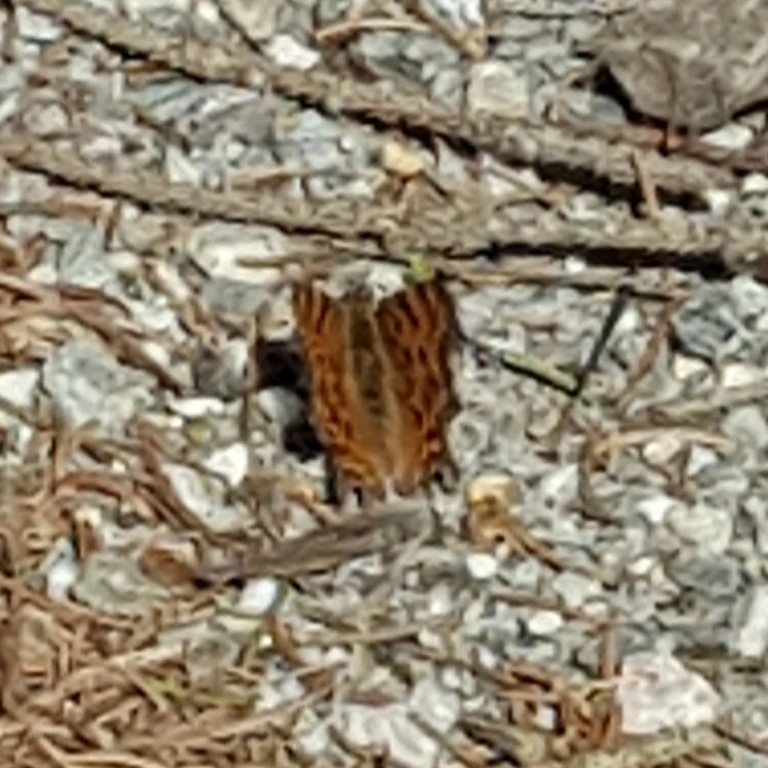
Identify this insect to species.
Polygonia c-album
